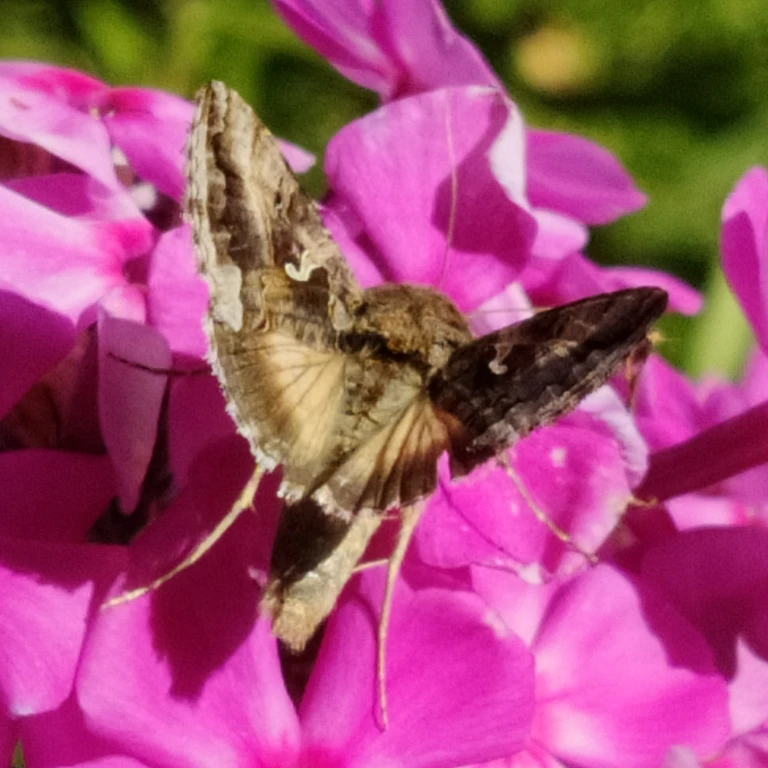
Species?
Autographa gamma
